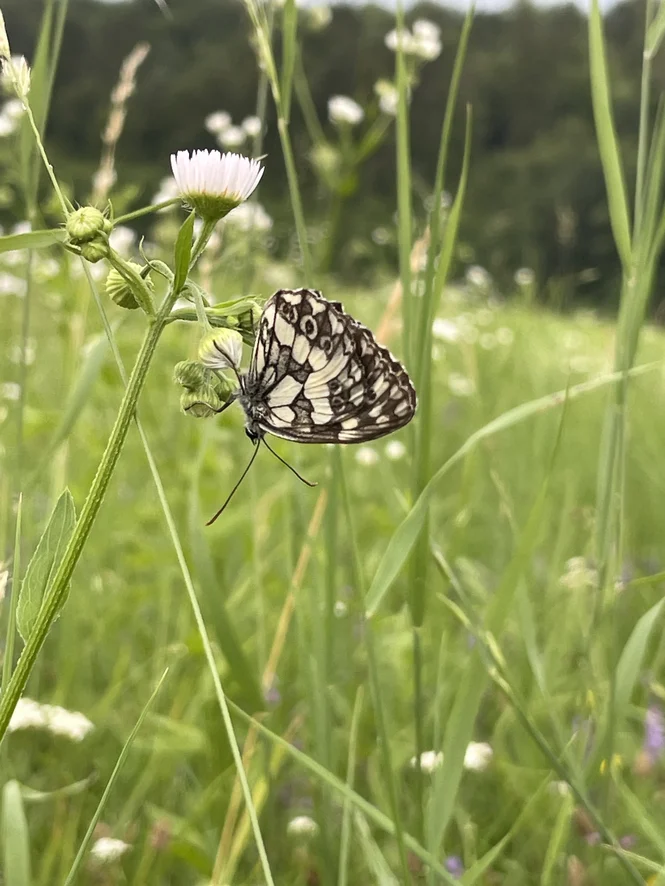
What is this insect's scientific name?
Melanargia galathea
